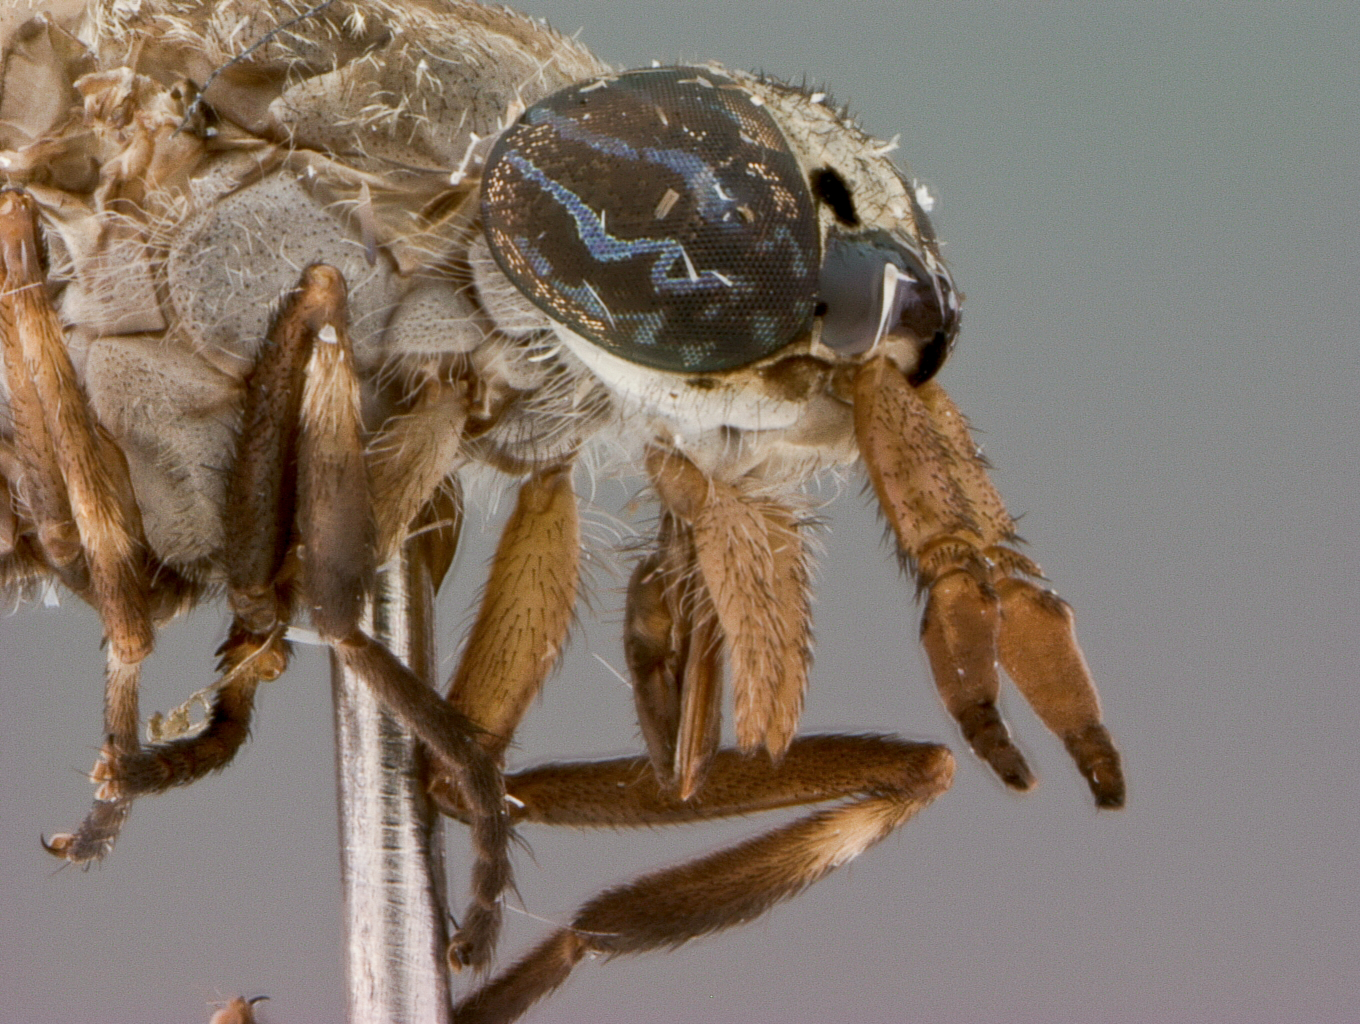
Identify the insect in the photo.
Haematopota clarkeana
